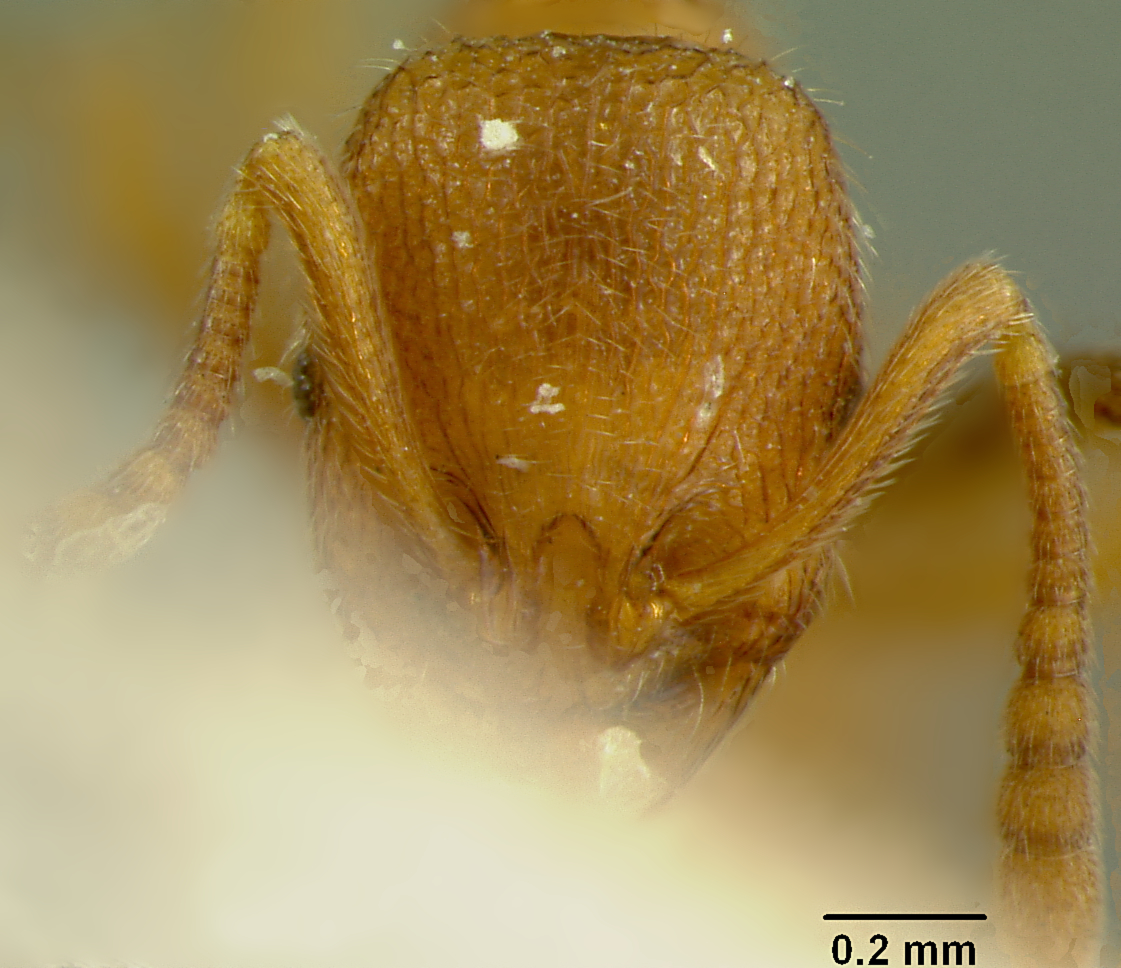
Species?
Stenamma brevicorne
